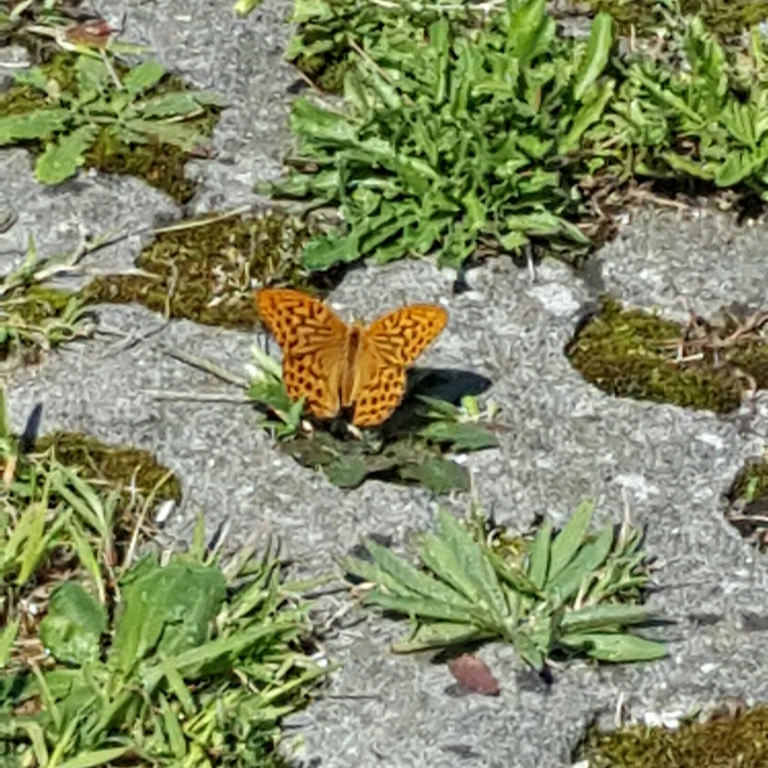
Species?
Argynnis paphia
